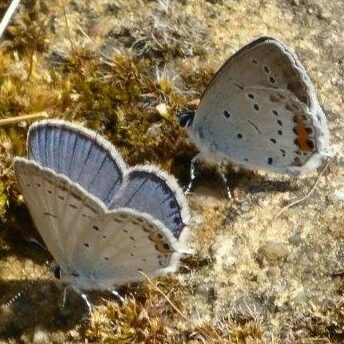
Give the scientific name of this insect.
Cupido argiades (also Elkalyce argiades)
